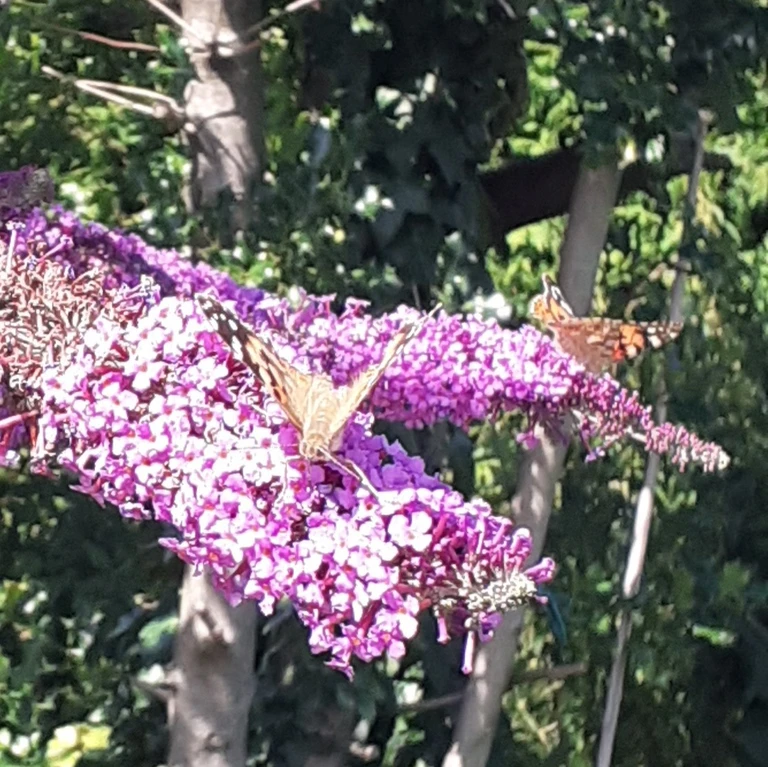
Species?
Vanessa cardui
